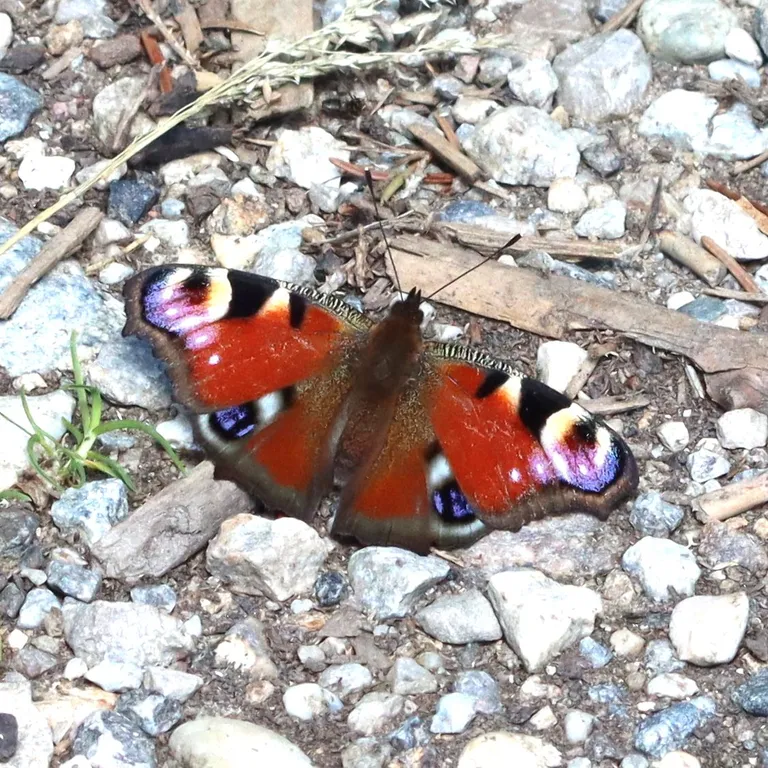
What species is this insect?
Aglais io
